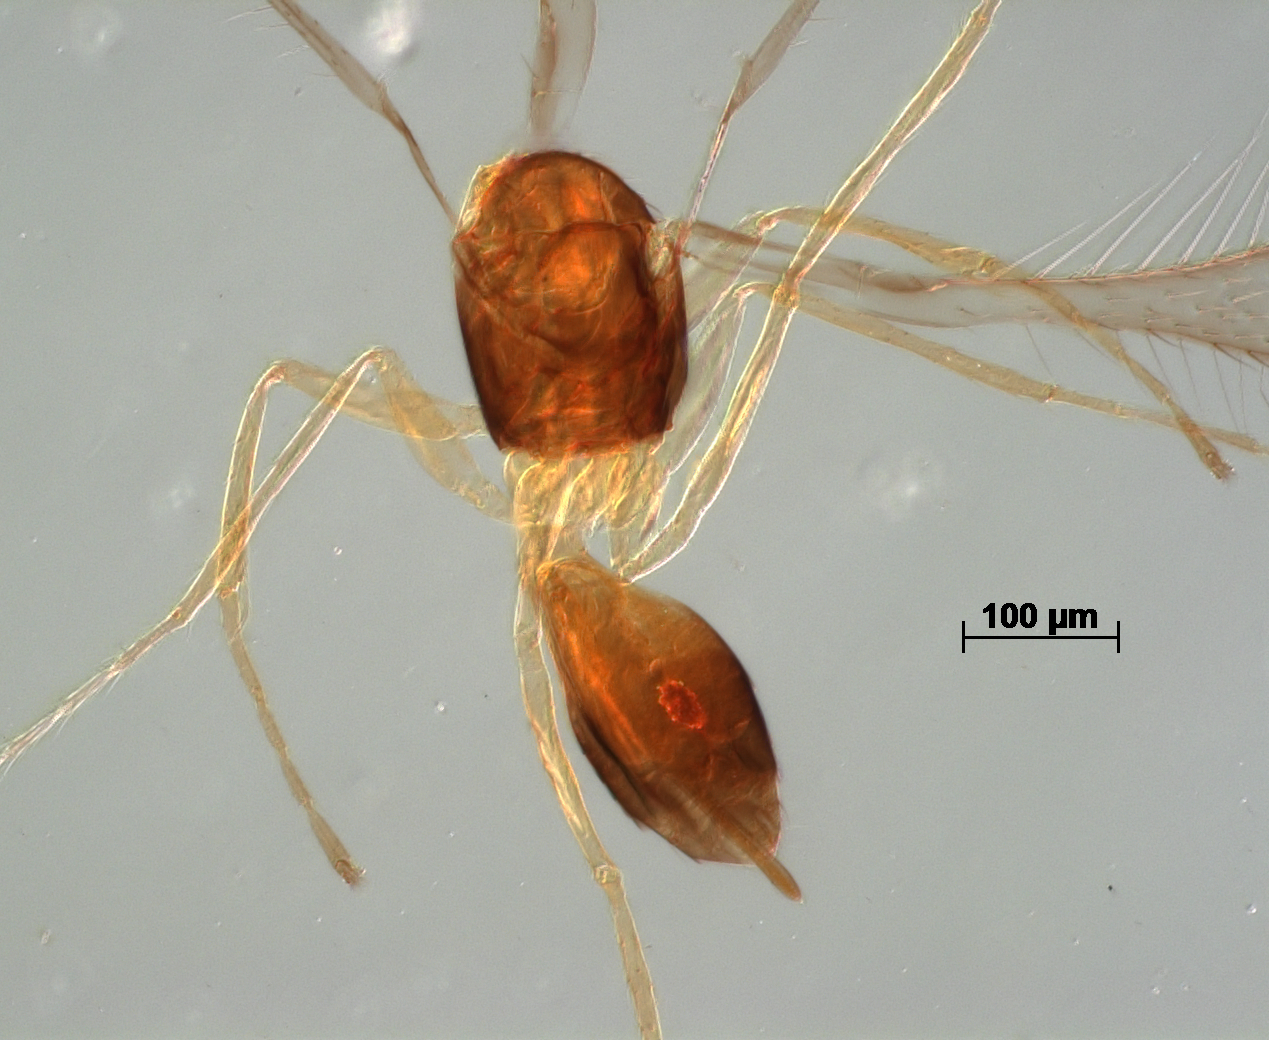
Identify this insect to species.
Polynema mymaripennis
